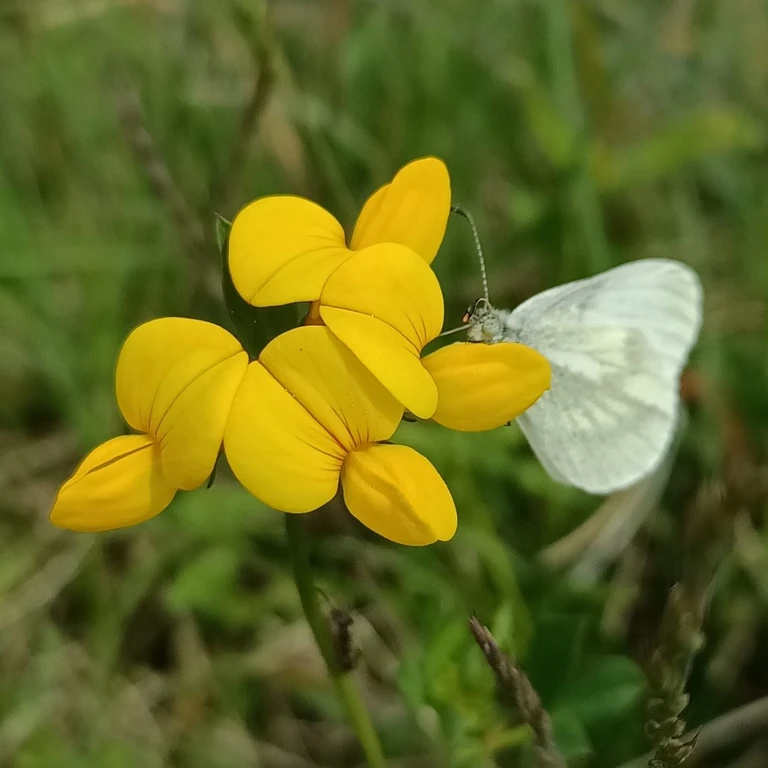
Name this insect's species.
Leptidea sinapis/juvernica
